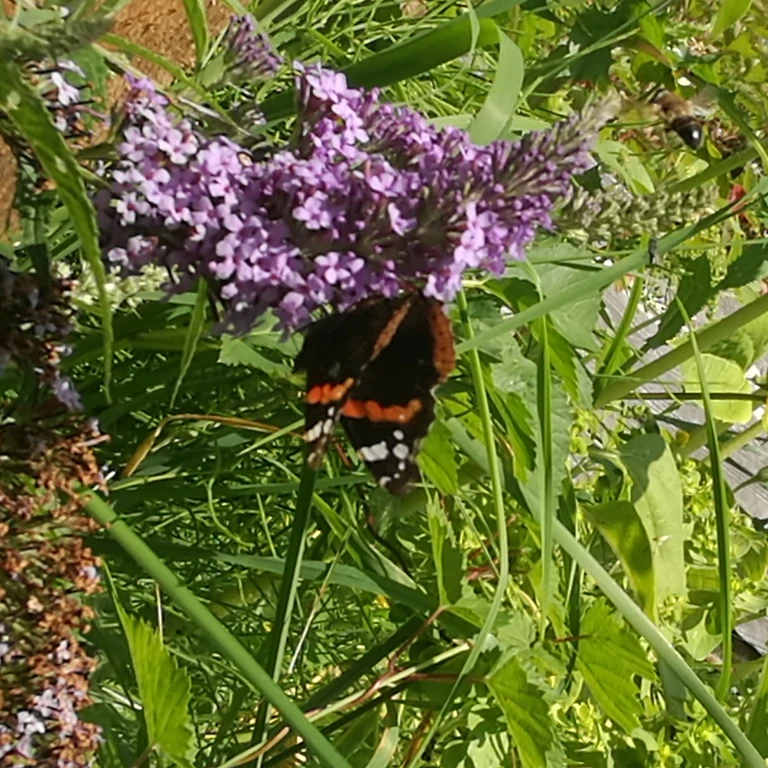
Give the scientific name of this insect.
Vanessa atalanta
